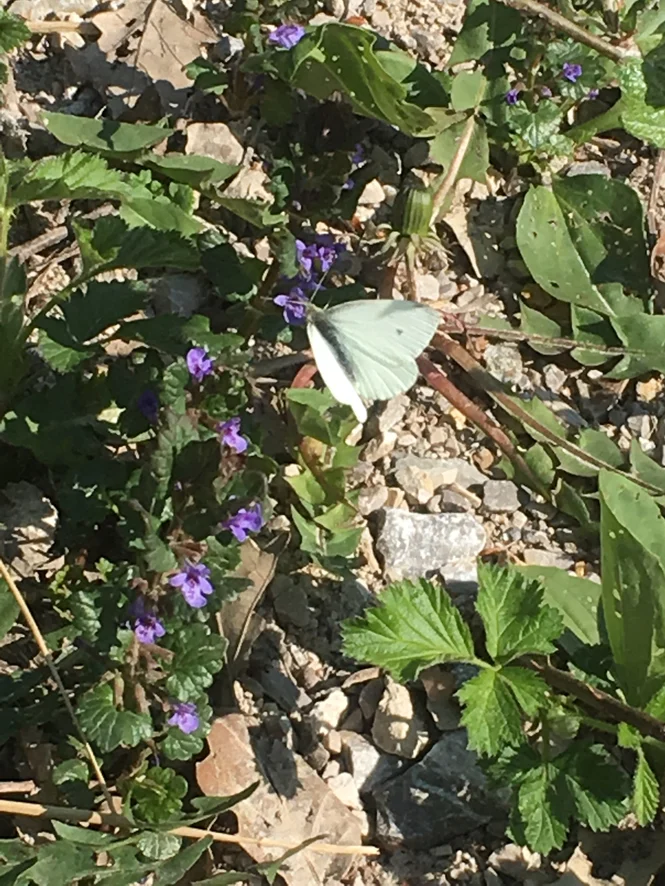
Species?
Pieris rapae
